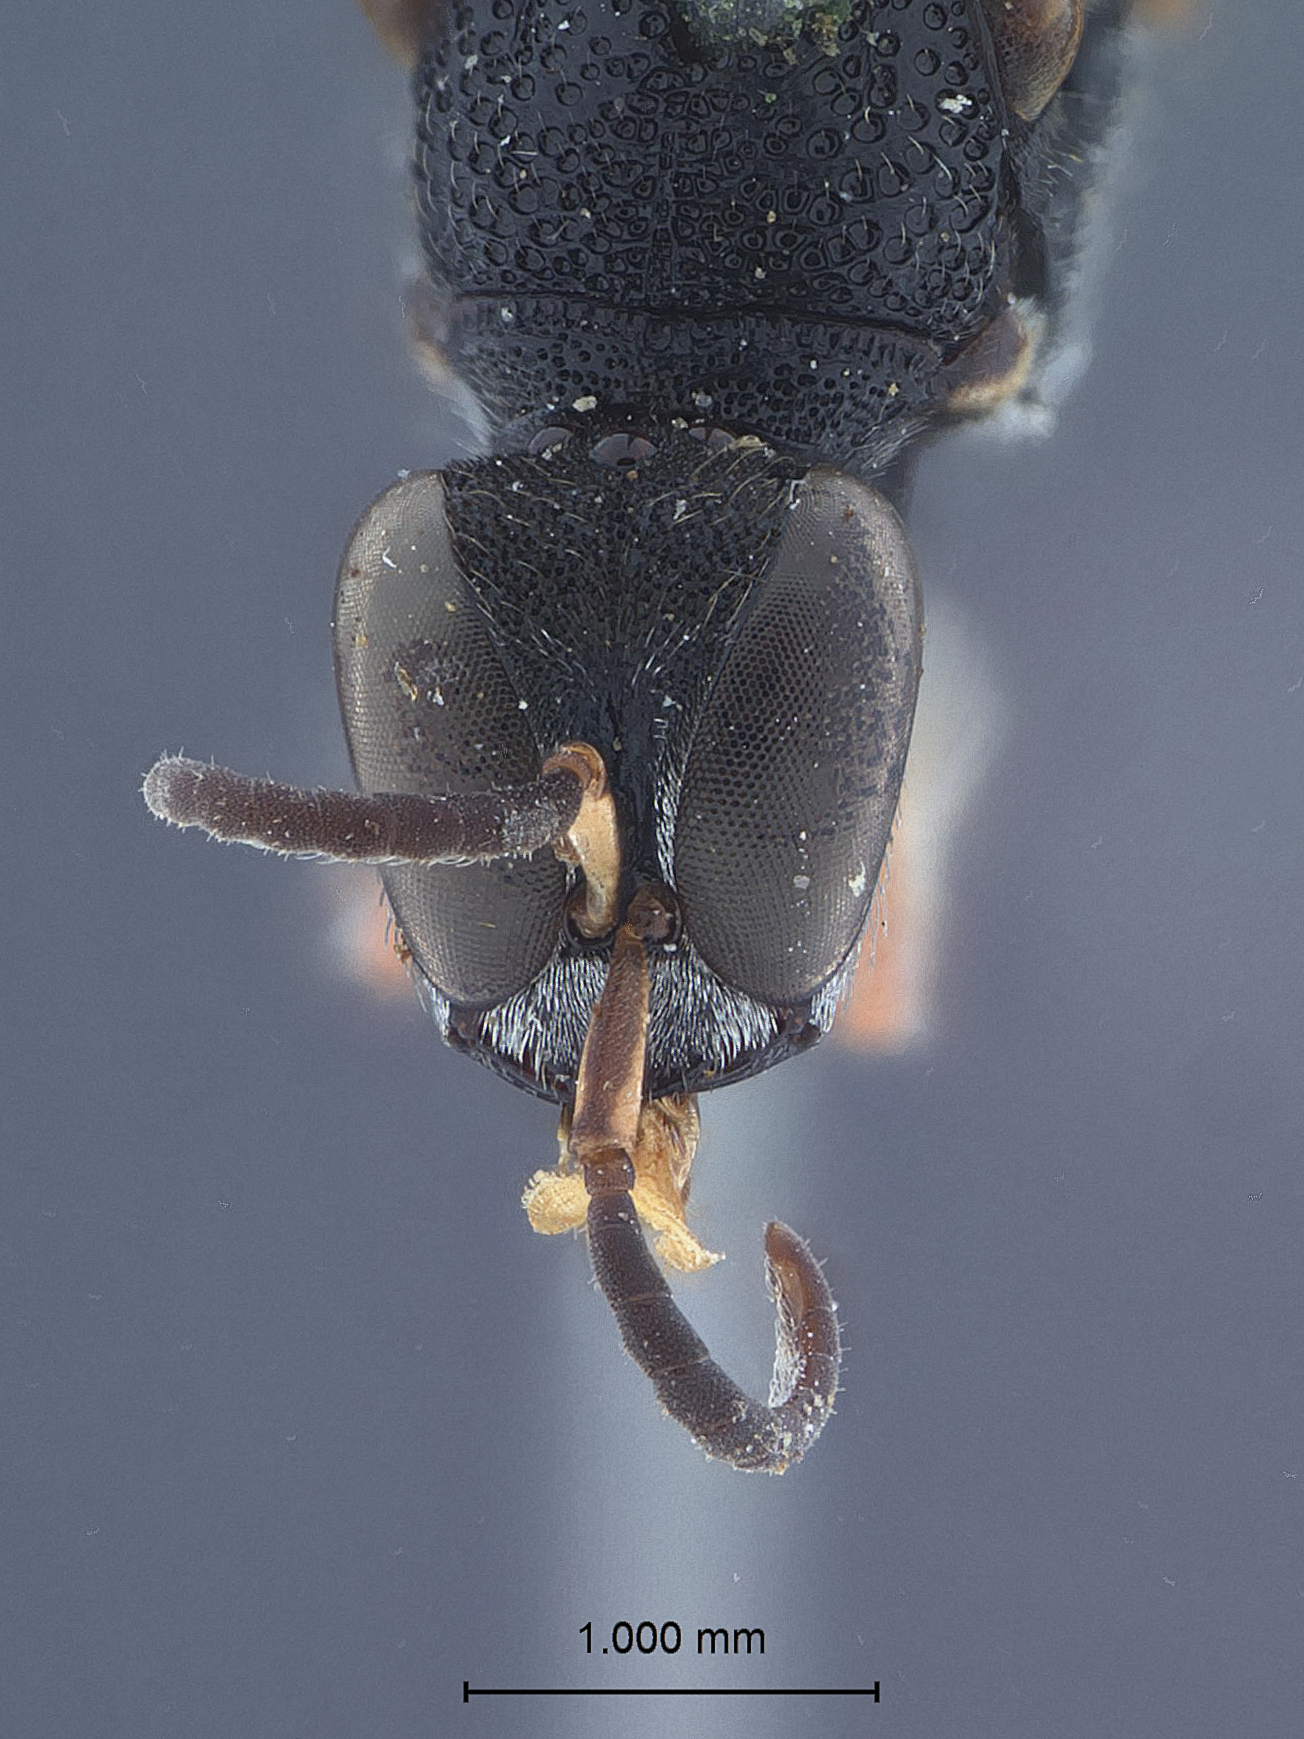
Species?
Lestica plumata
